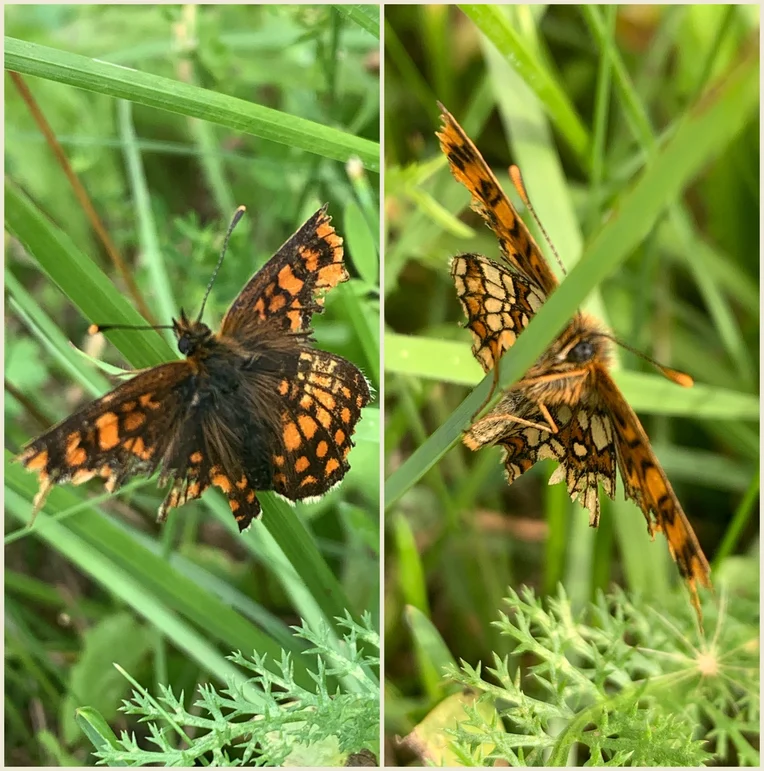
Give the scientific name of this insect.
Melitaea athalia
